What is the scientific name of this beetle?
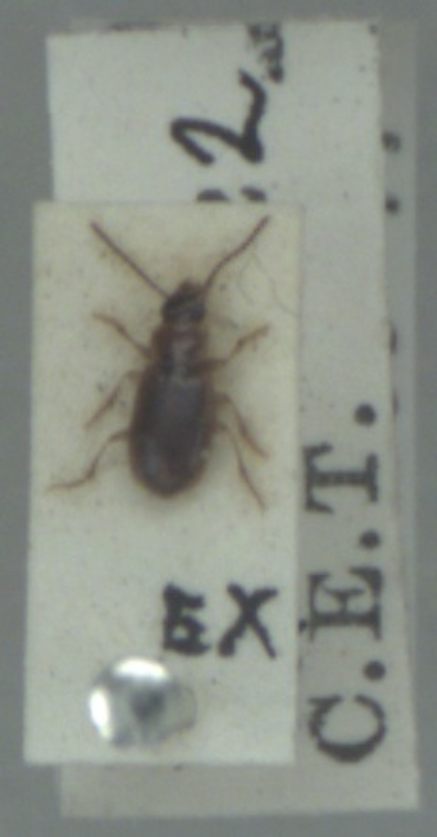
Acupalpus dubius
